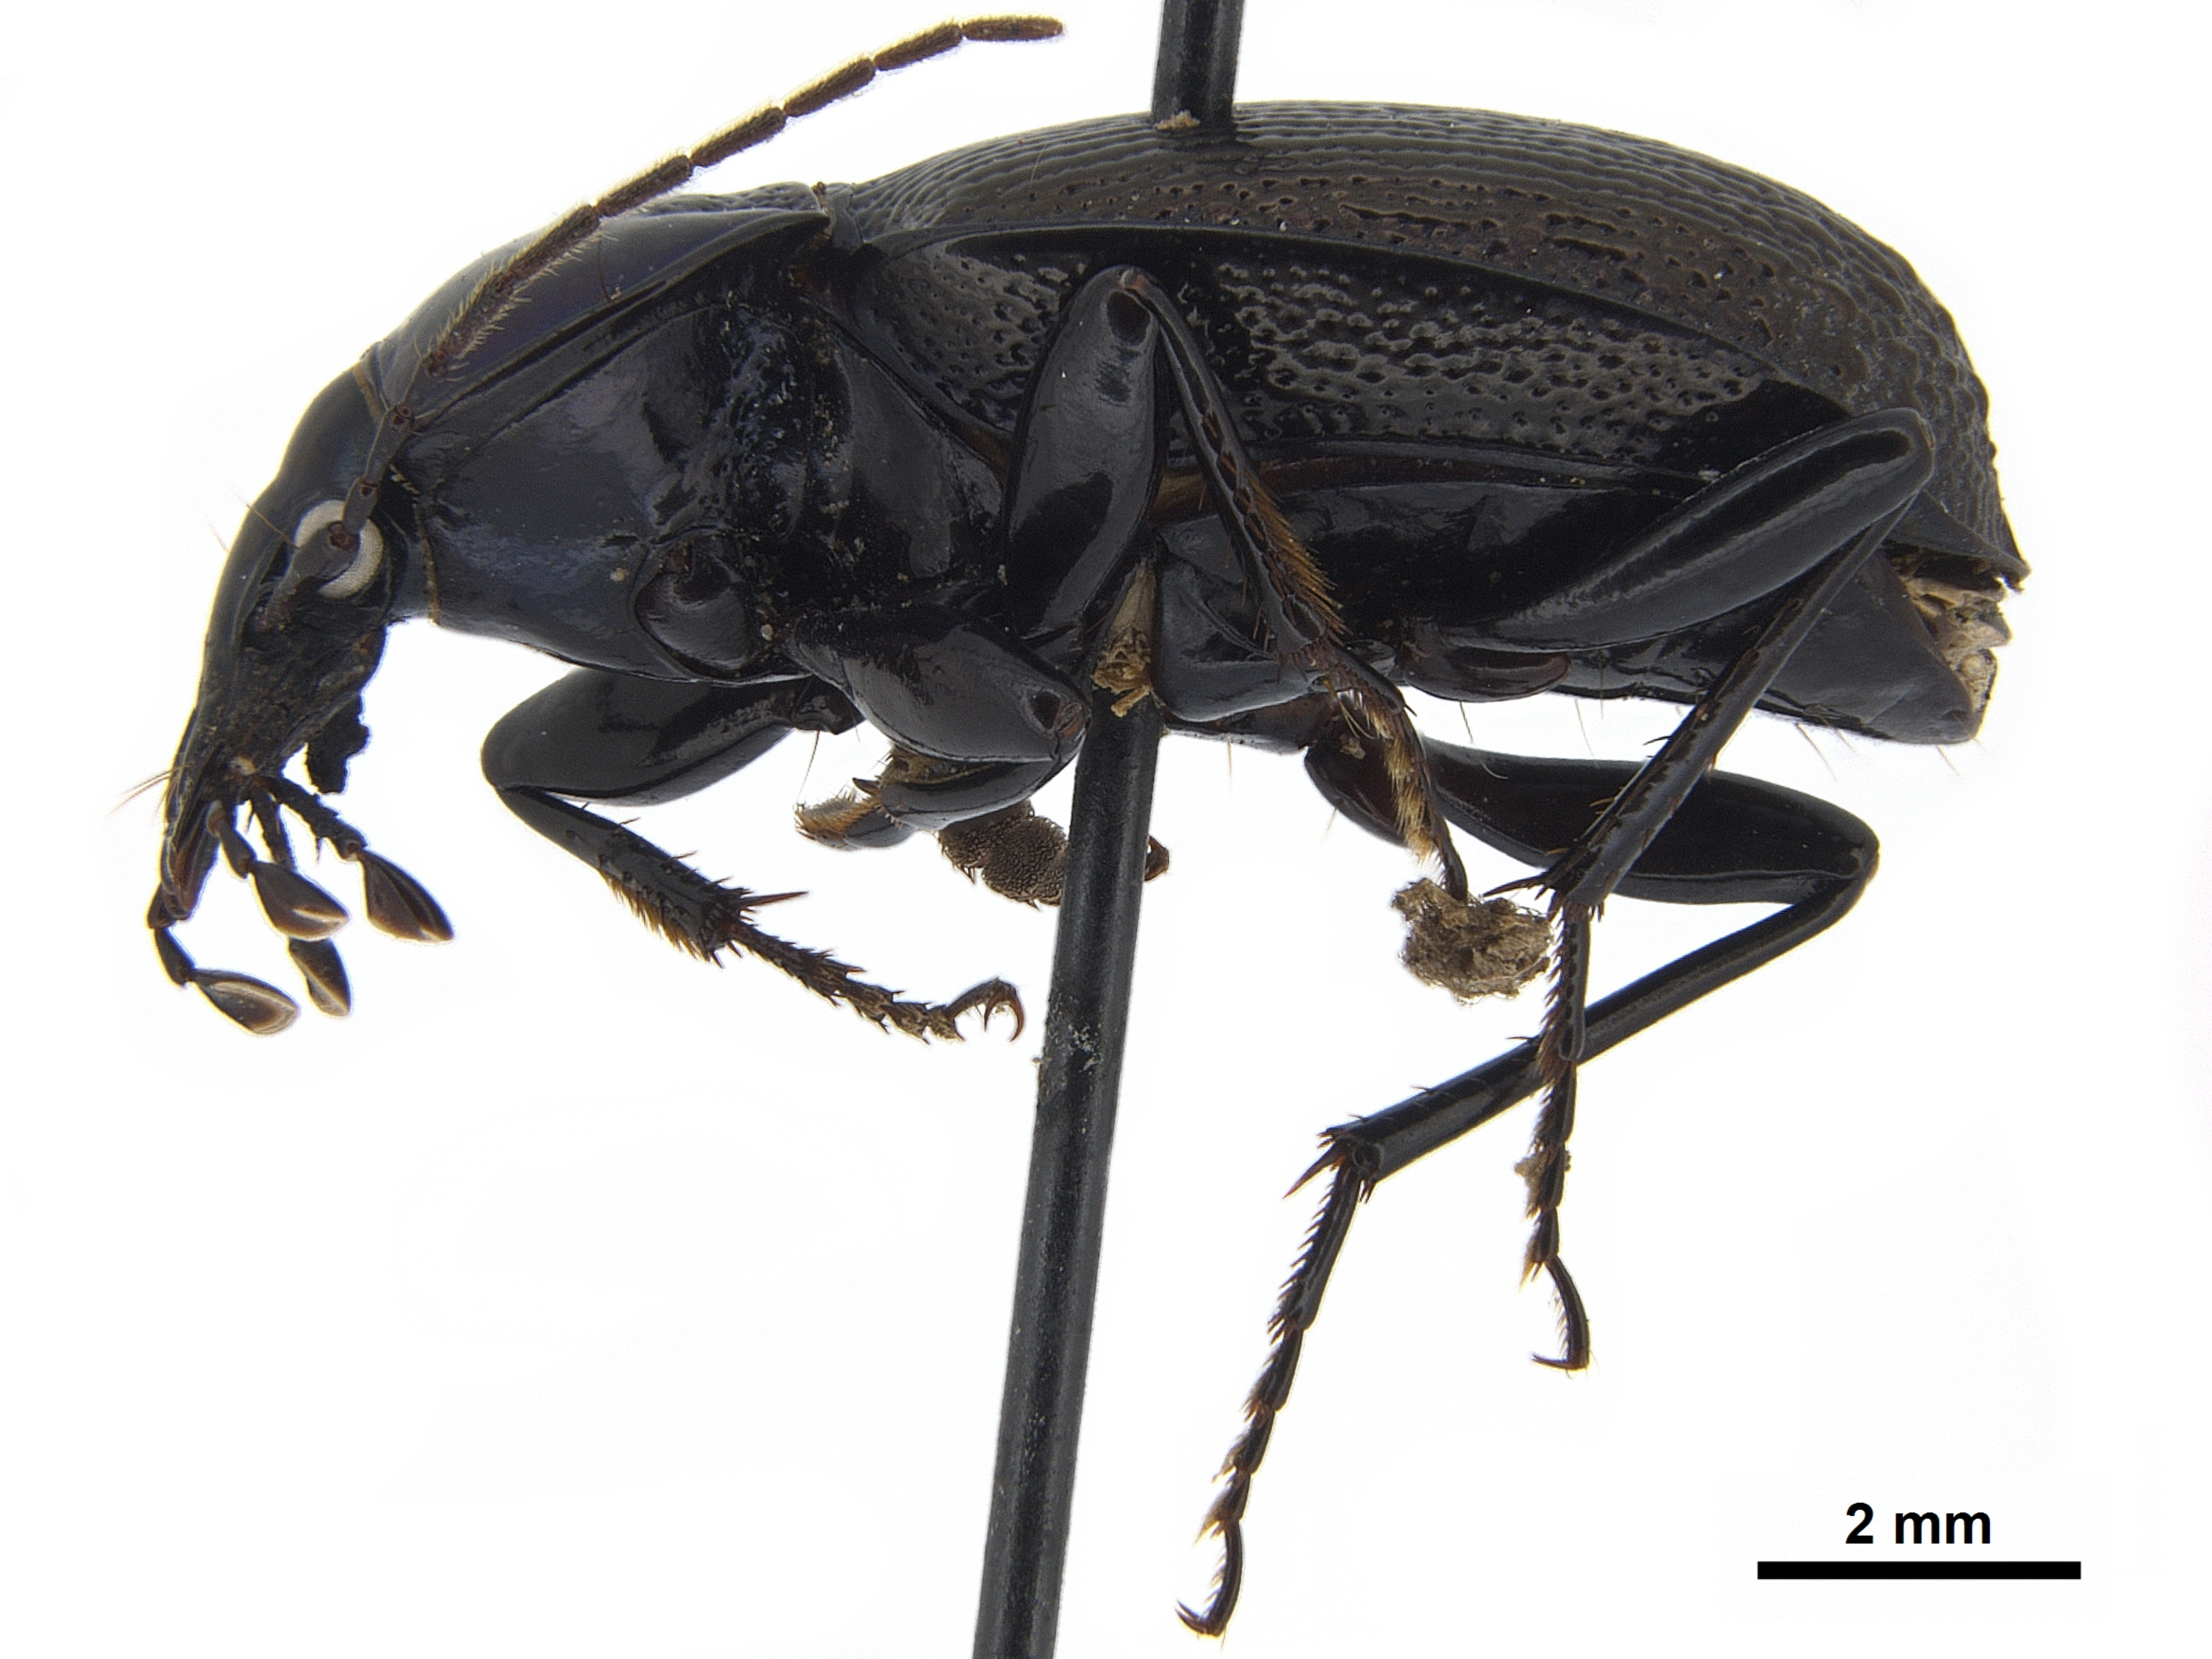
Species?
Sphaeoderus lecontei (also Sphaeroderus stenostomus)
